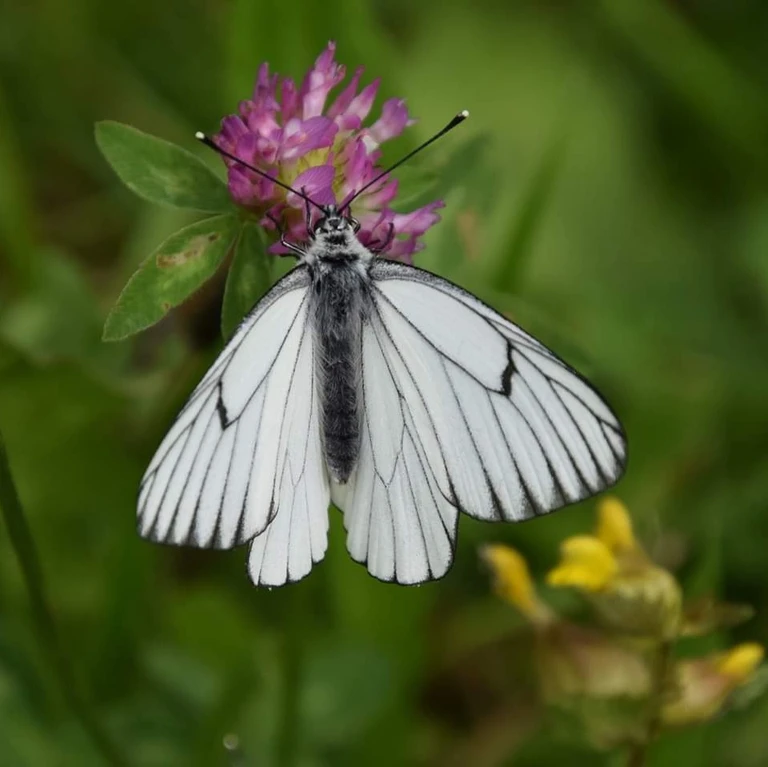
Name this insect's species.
Aporia crataegi
